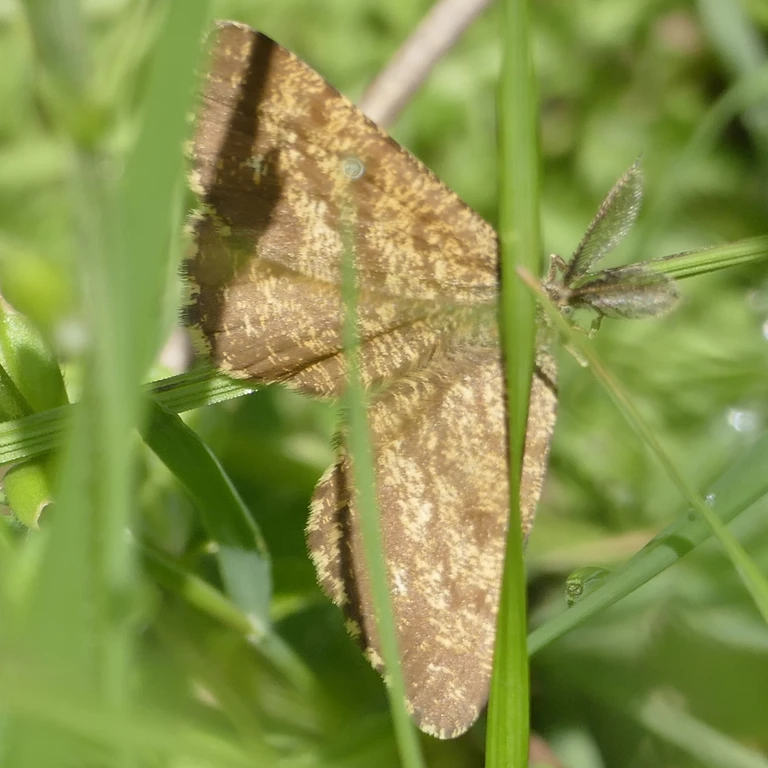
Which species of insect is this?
Ematurga atomaria
